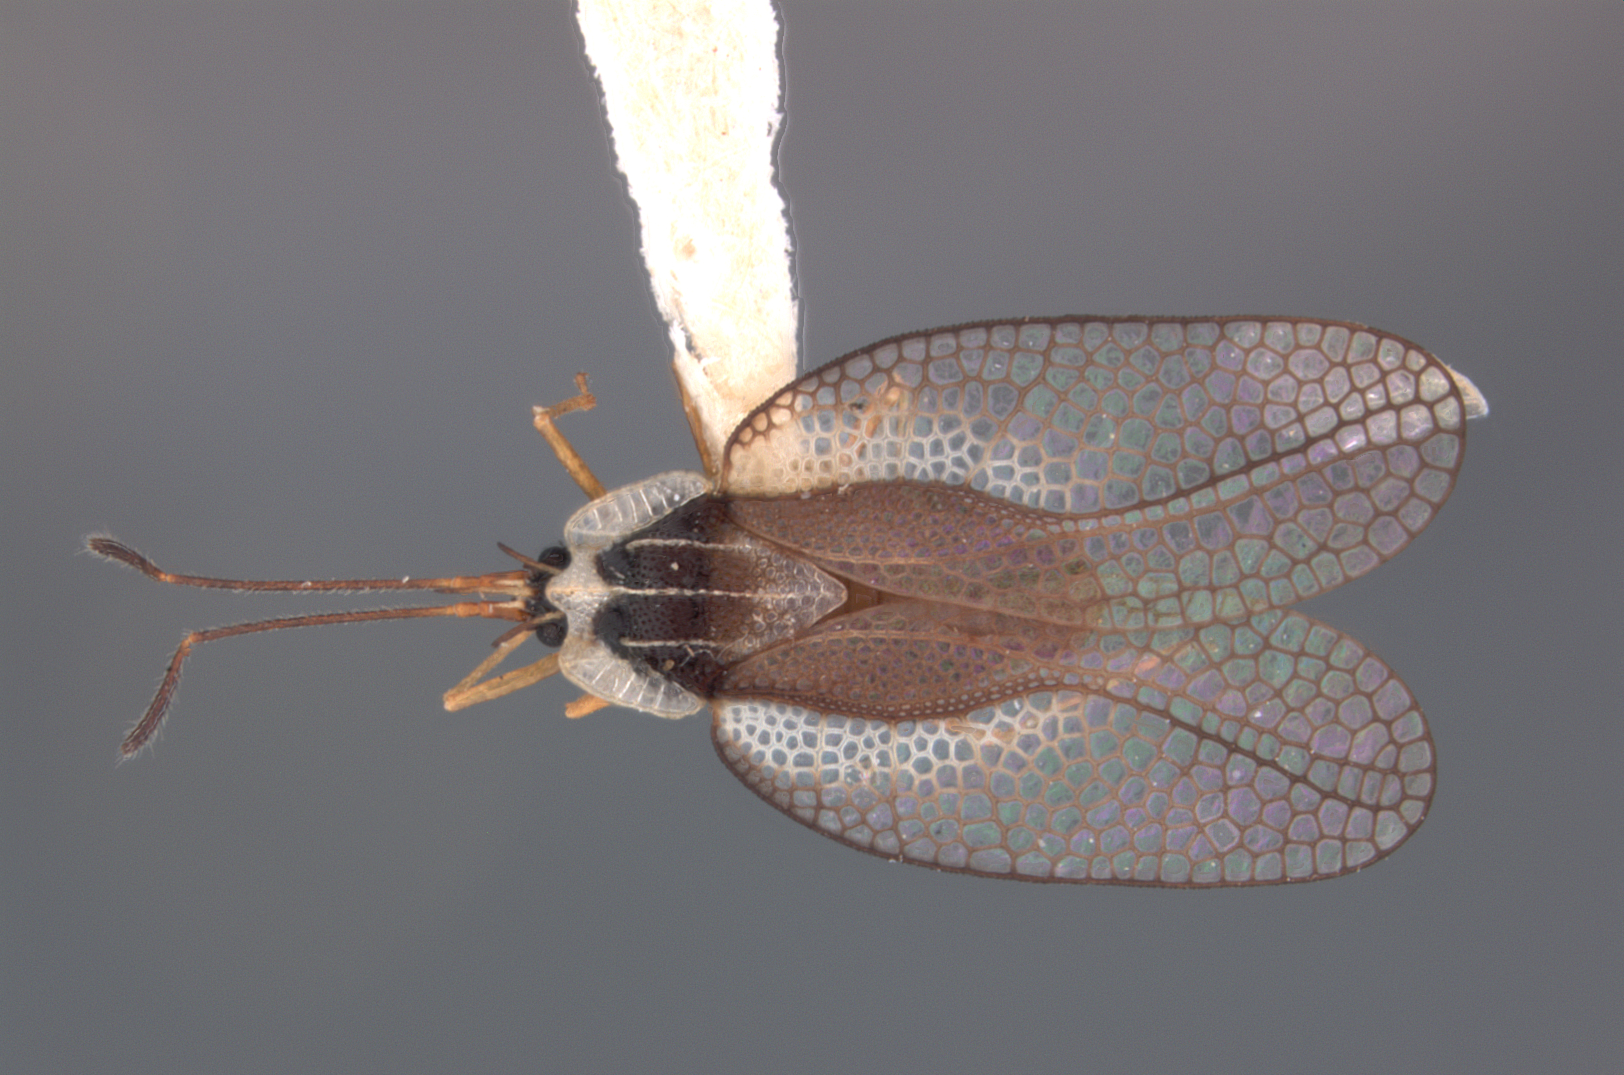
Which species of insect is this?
Leptodictya decoris
